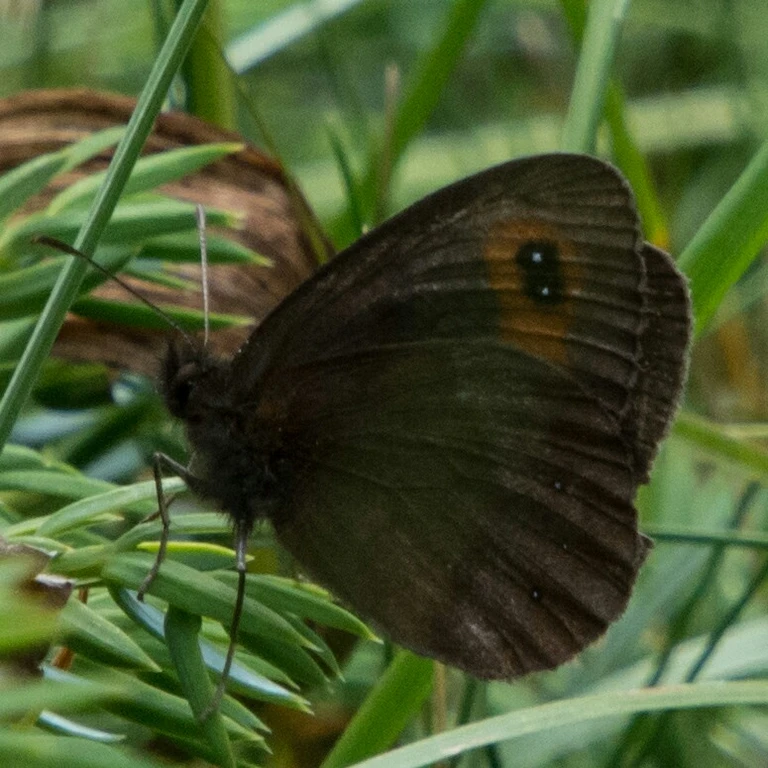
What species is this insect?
Erebia aethiops
